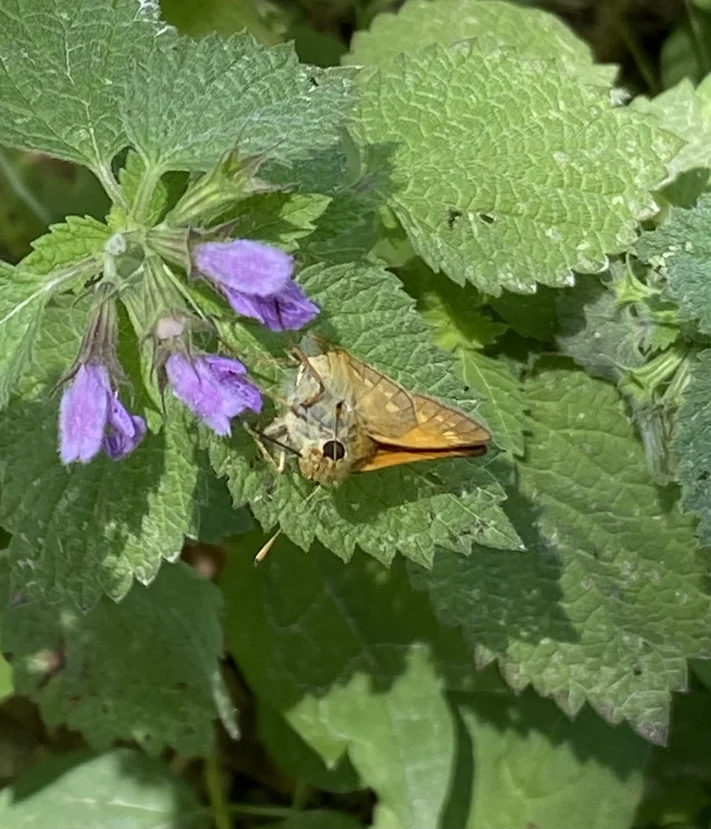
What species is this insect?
Ochlodes sylvanus (also Ochlodes venata)
